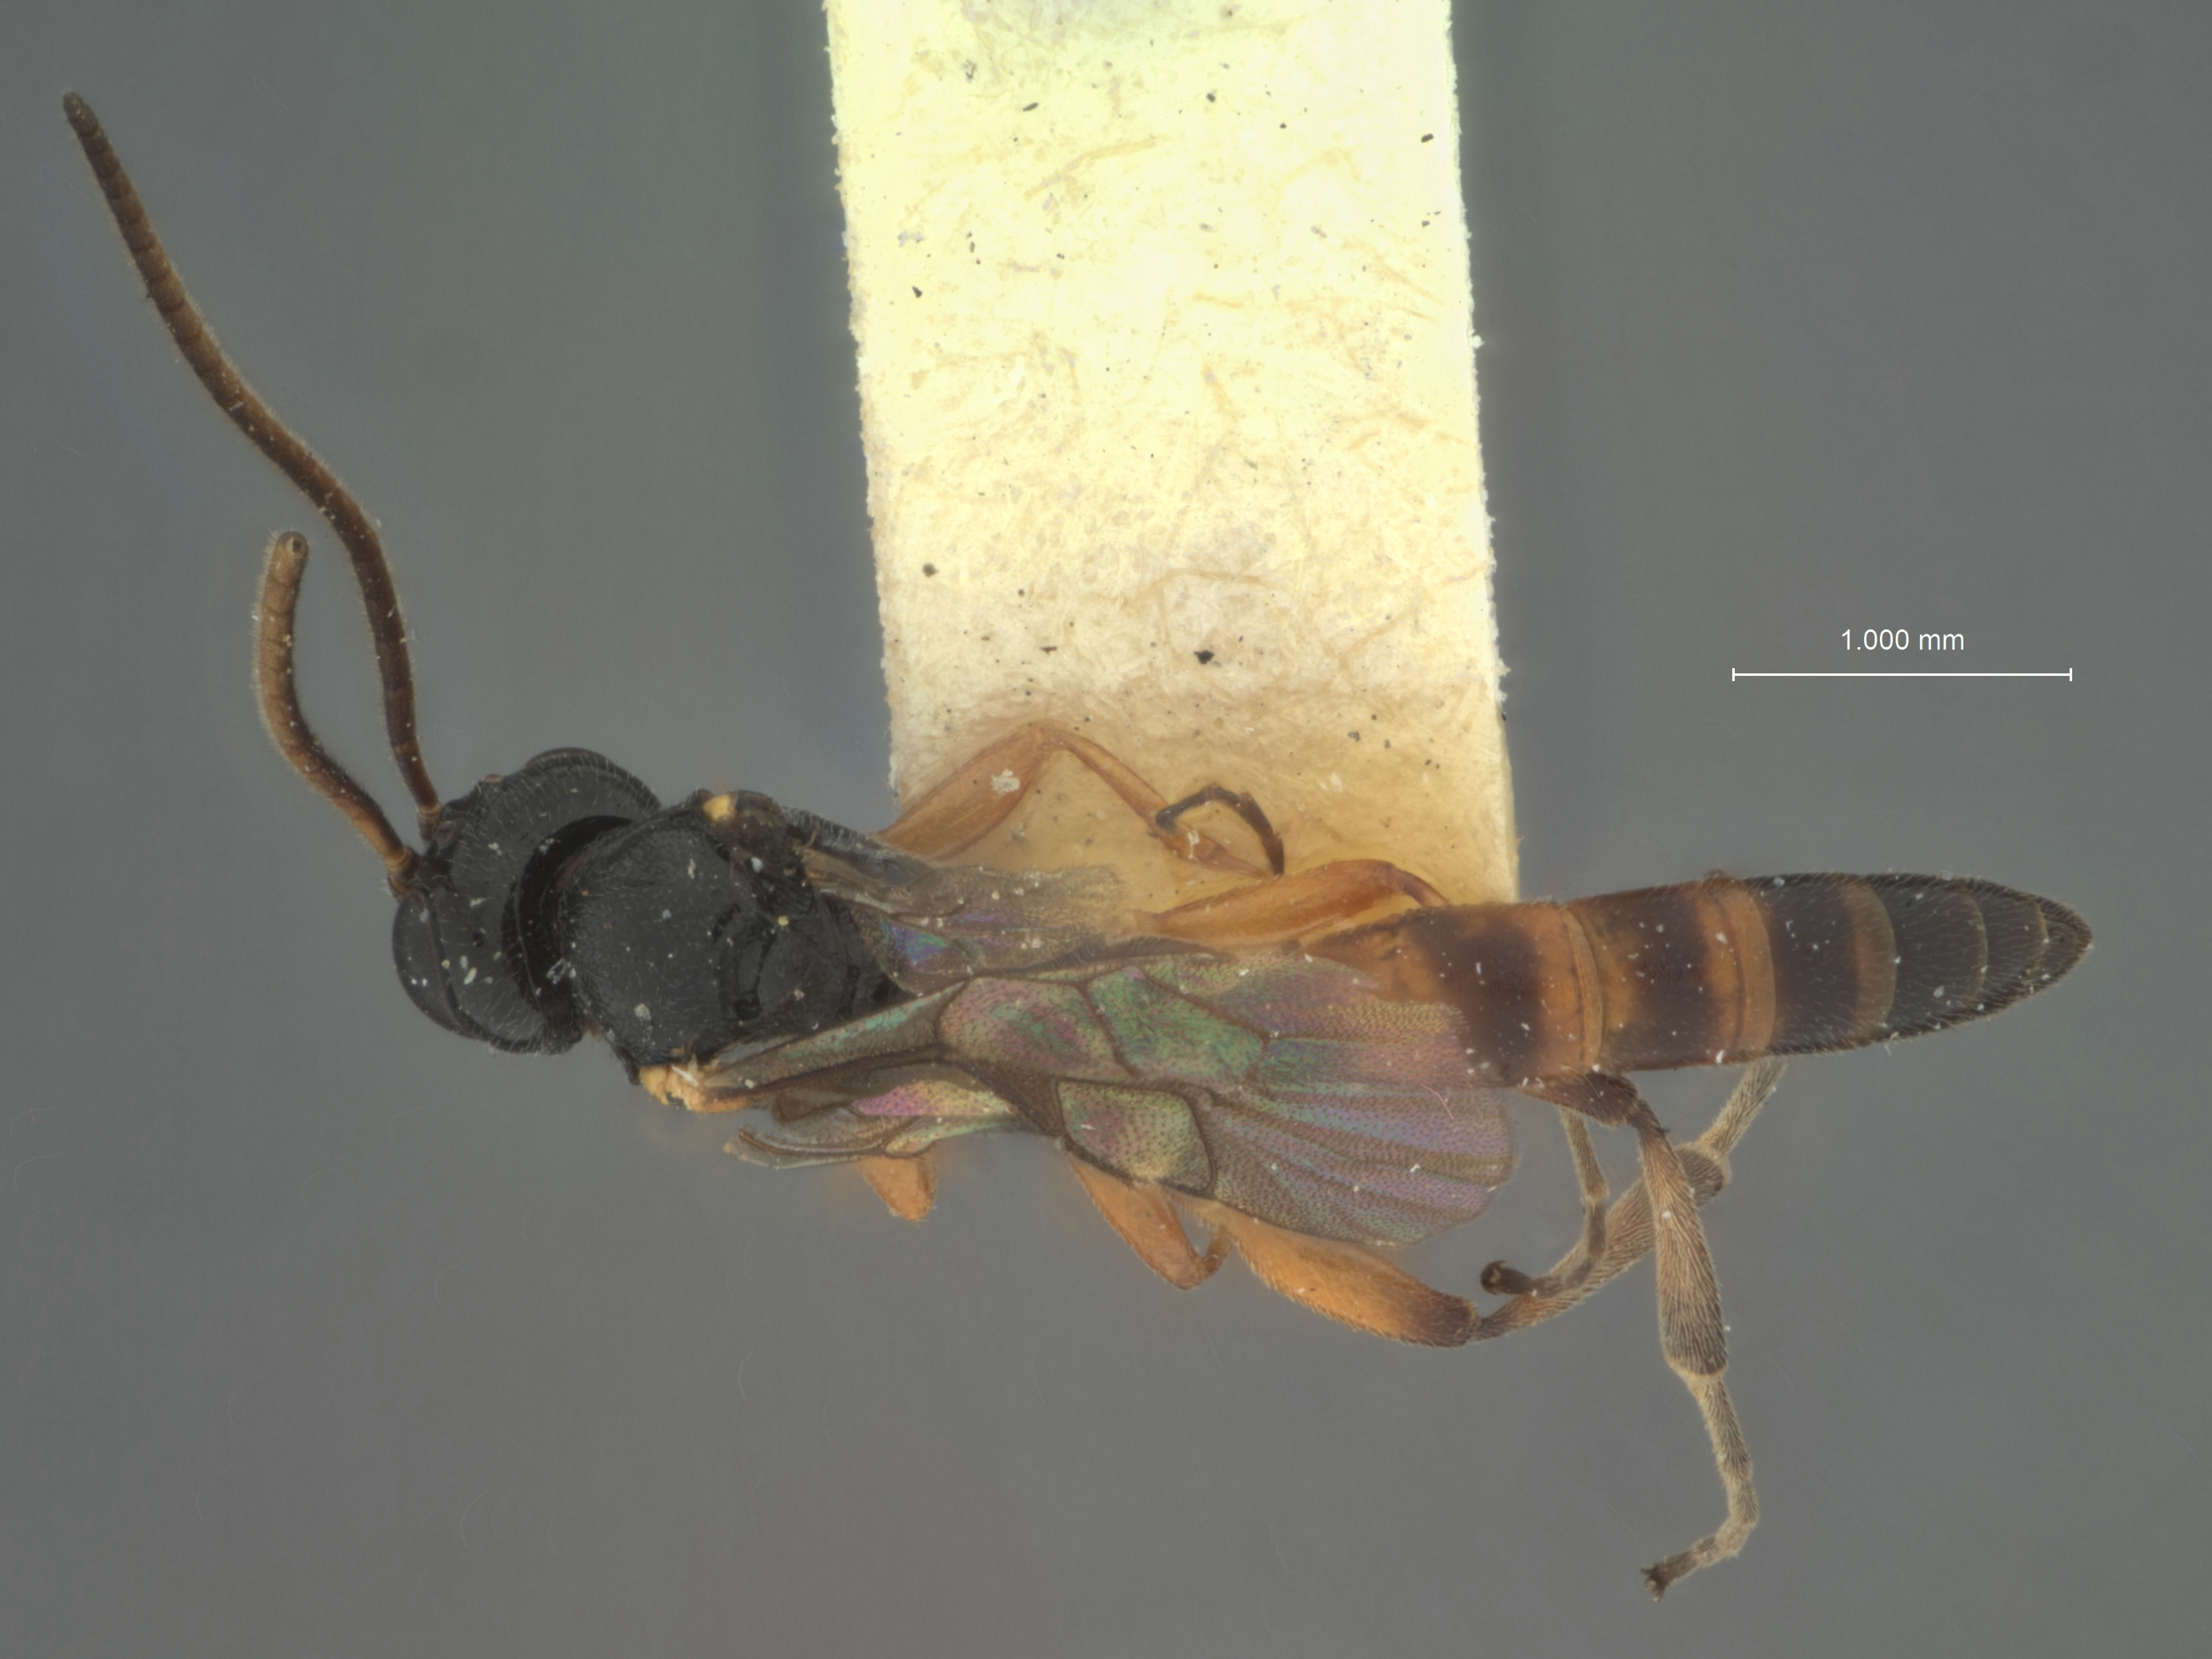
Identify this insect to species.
Herpestomus plutellae
